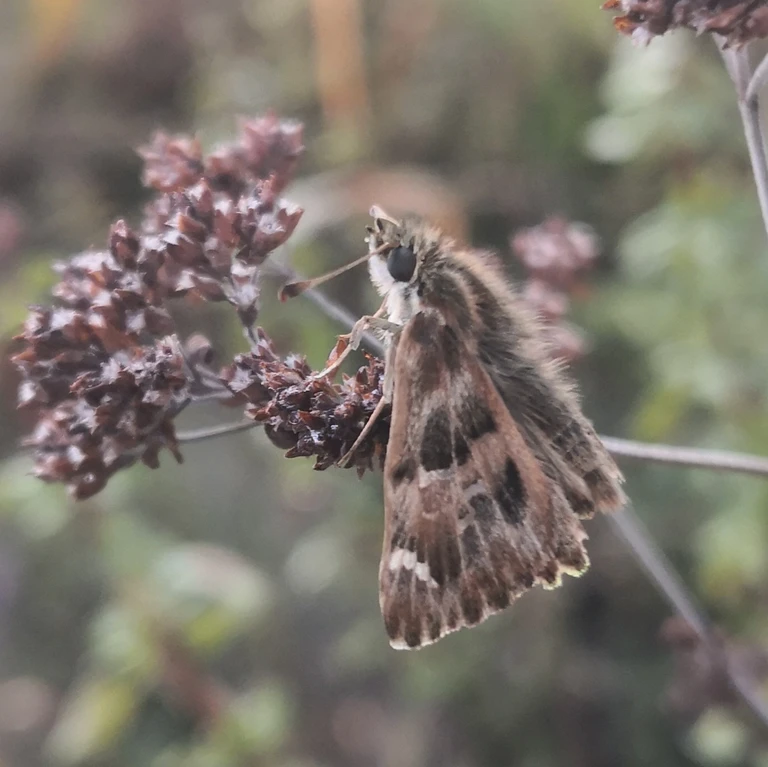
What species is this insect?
Carcharodus alceae
